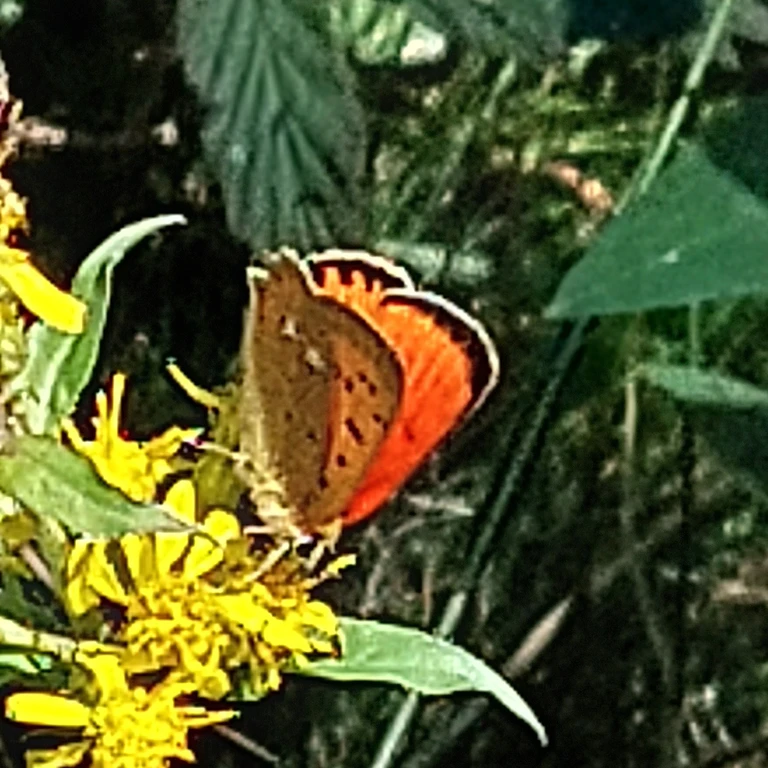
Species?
Lycaena virgaureae
